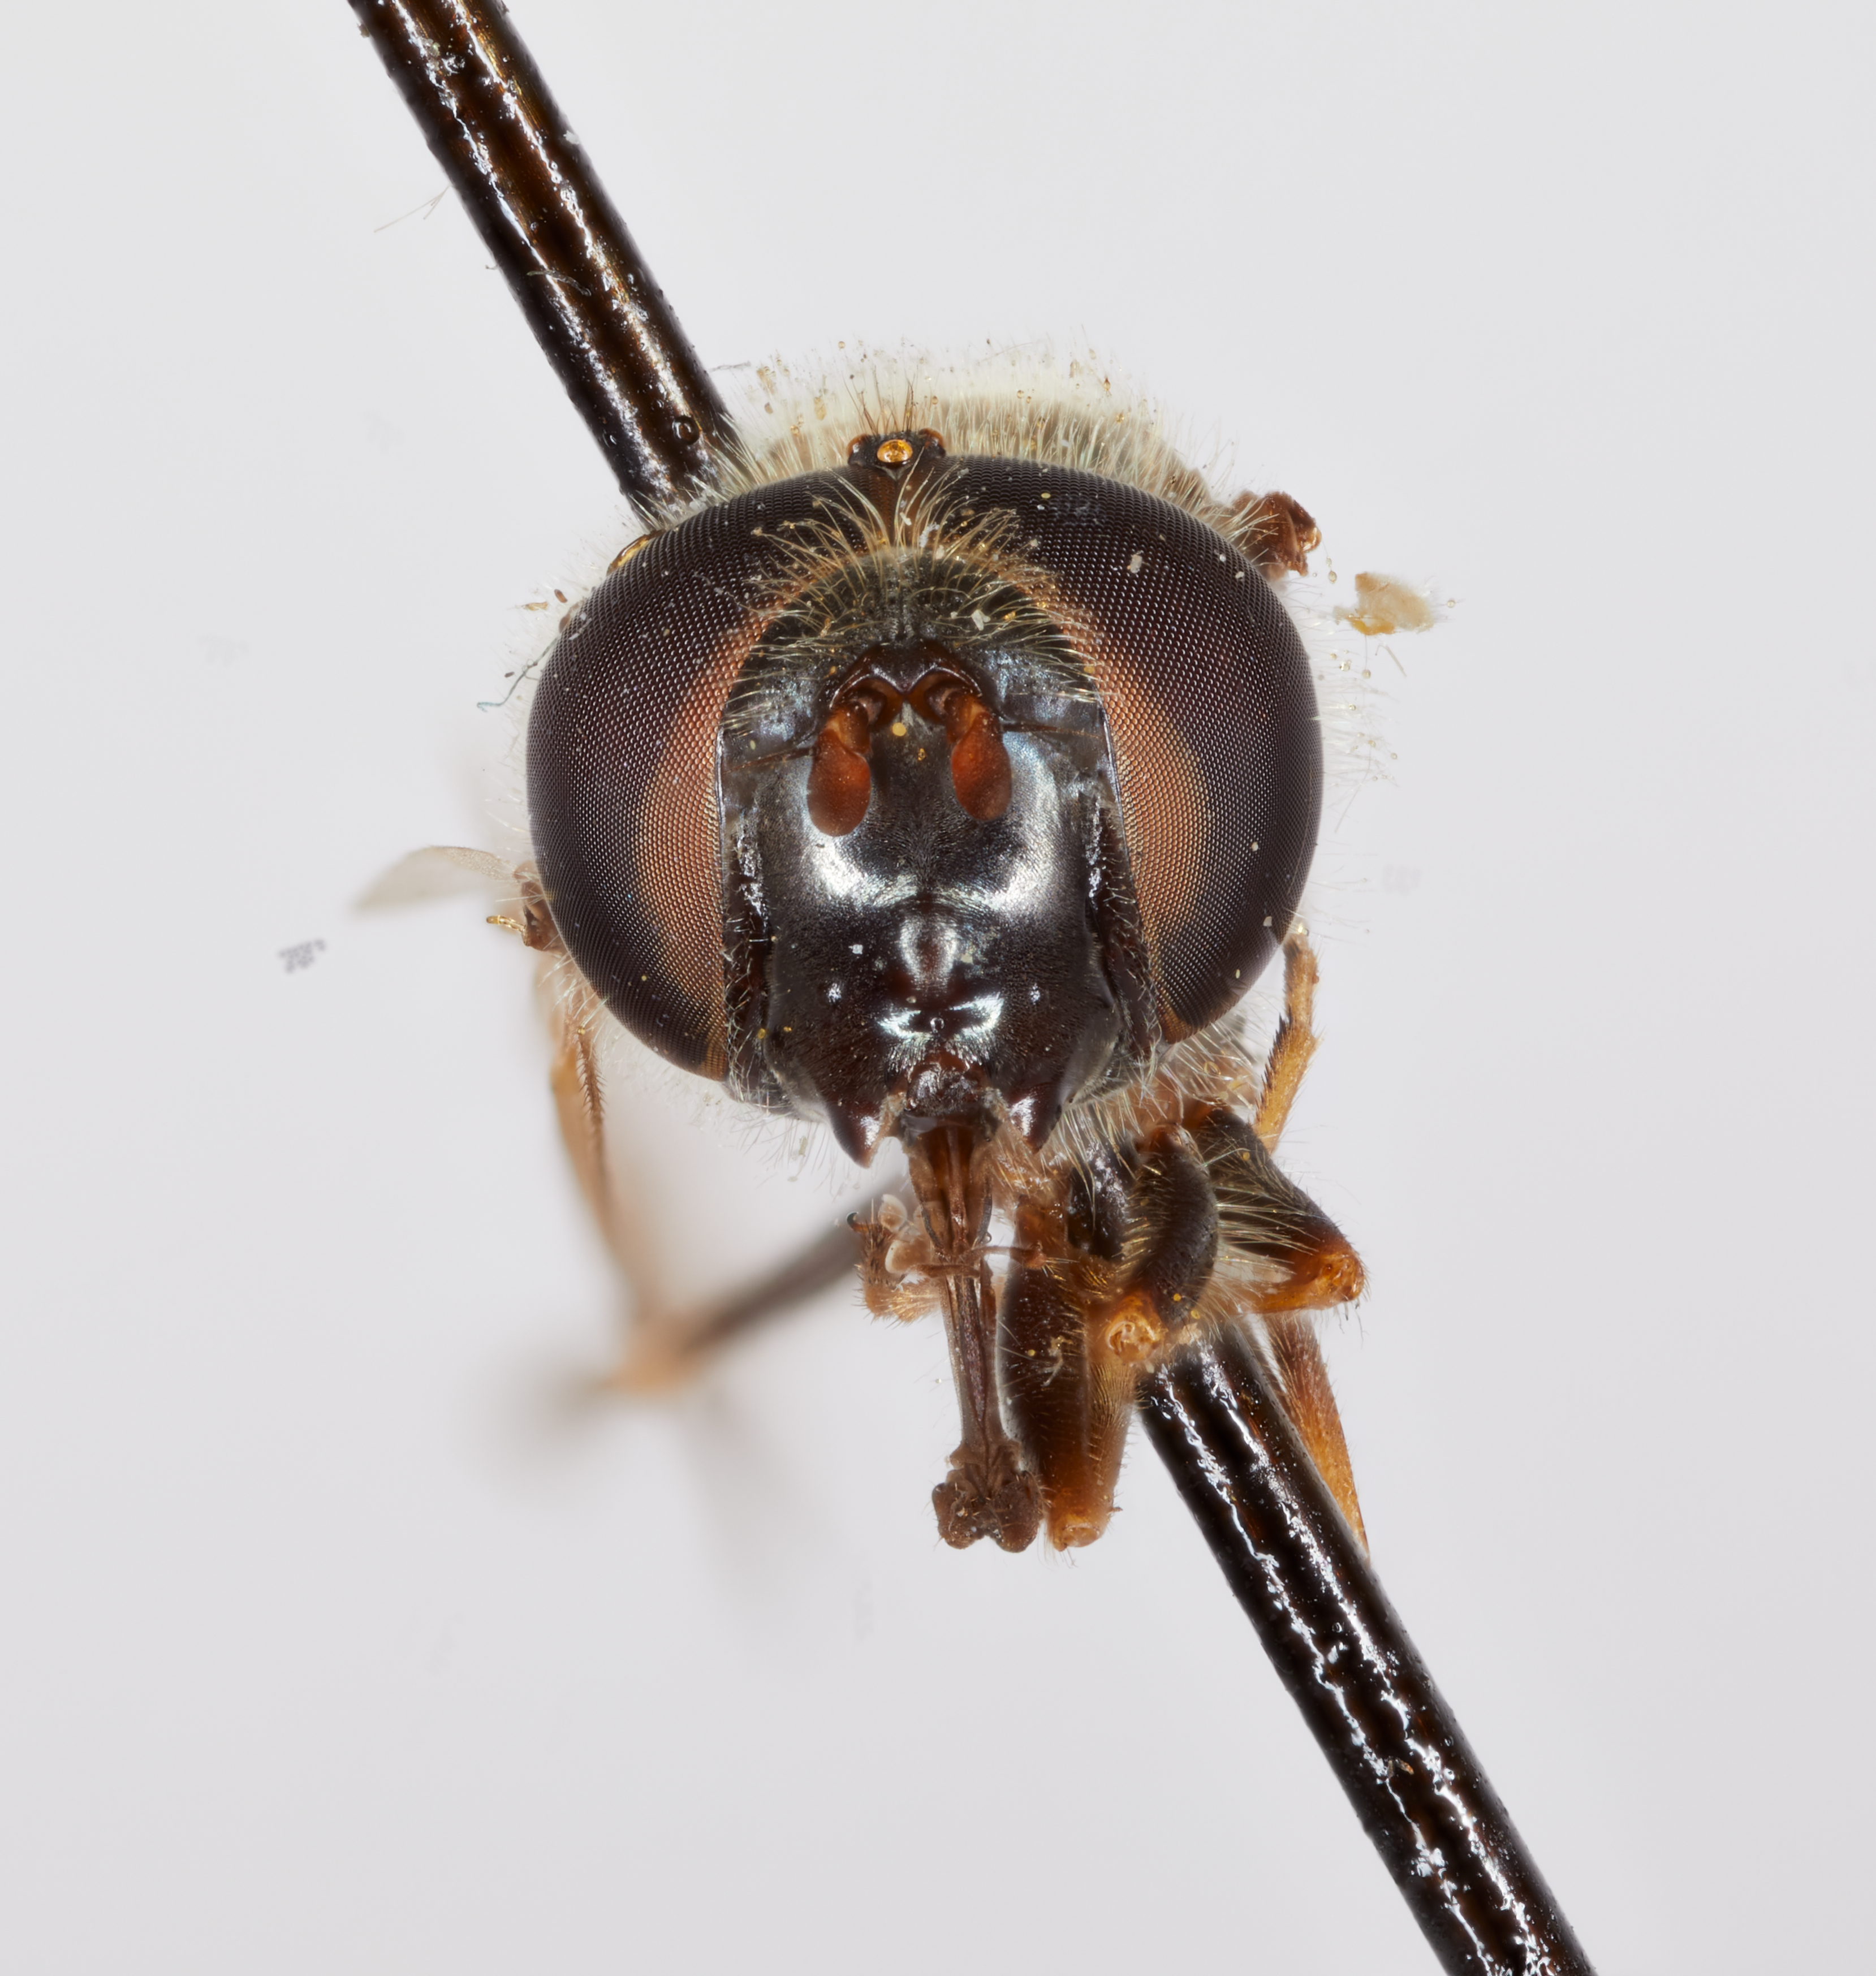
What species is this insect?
Cartosyrphus caltha
